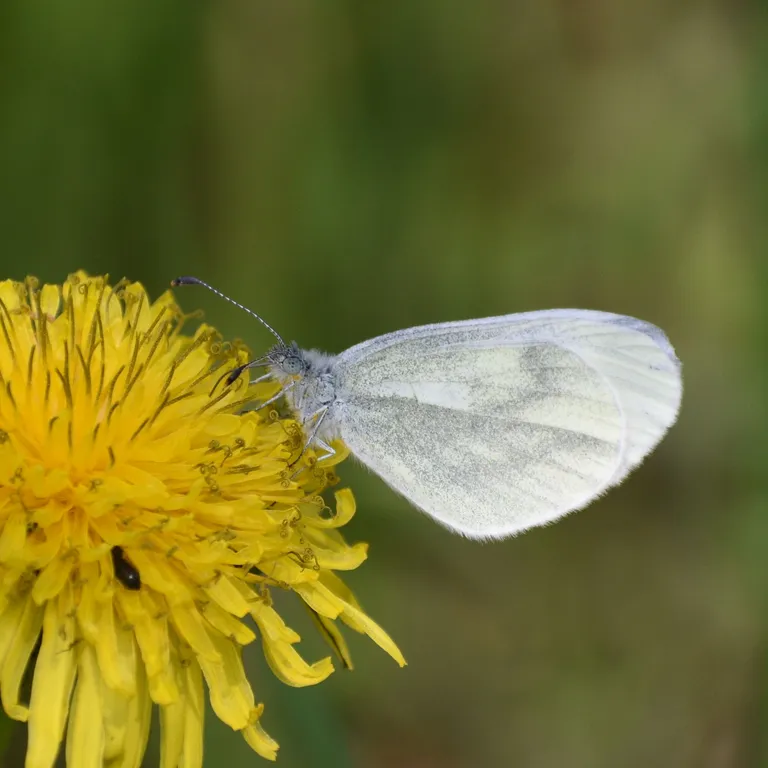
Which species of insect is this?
Leptidea sinapis/juvernica
